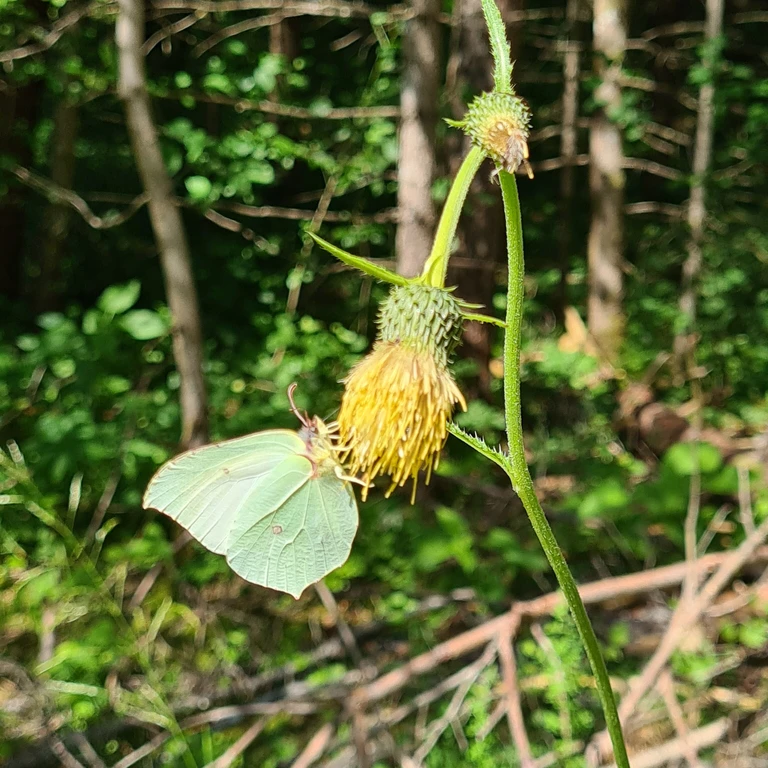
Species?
Gonepteryx rhamni
